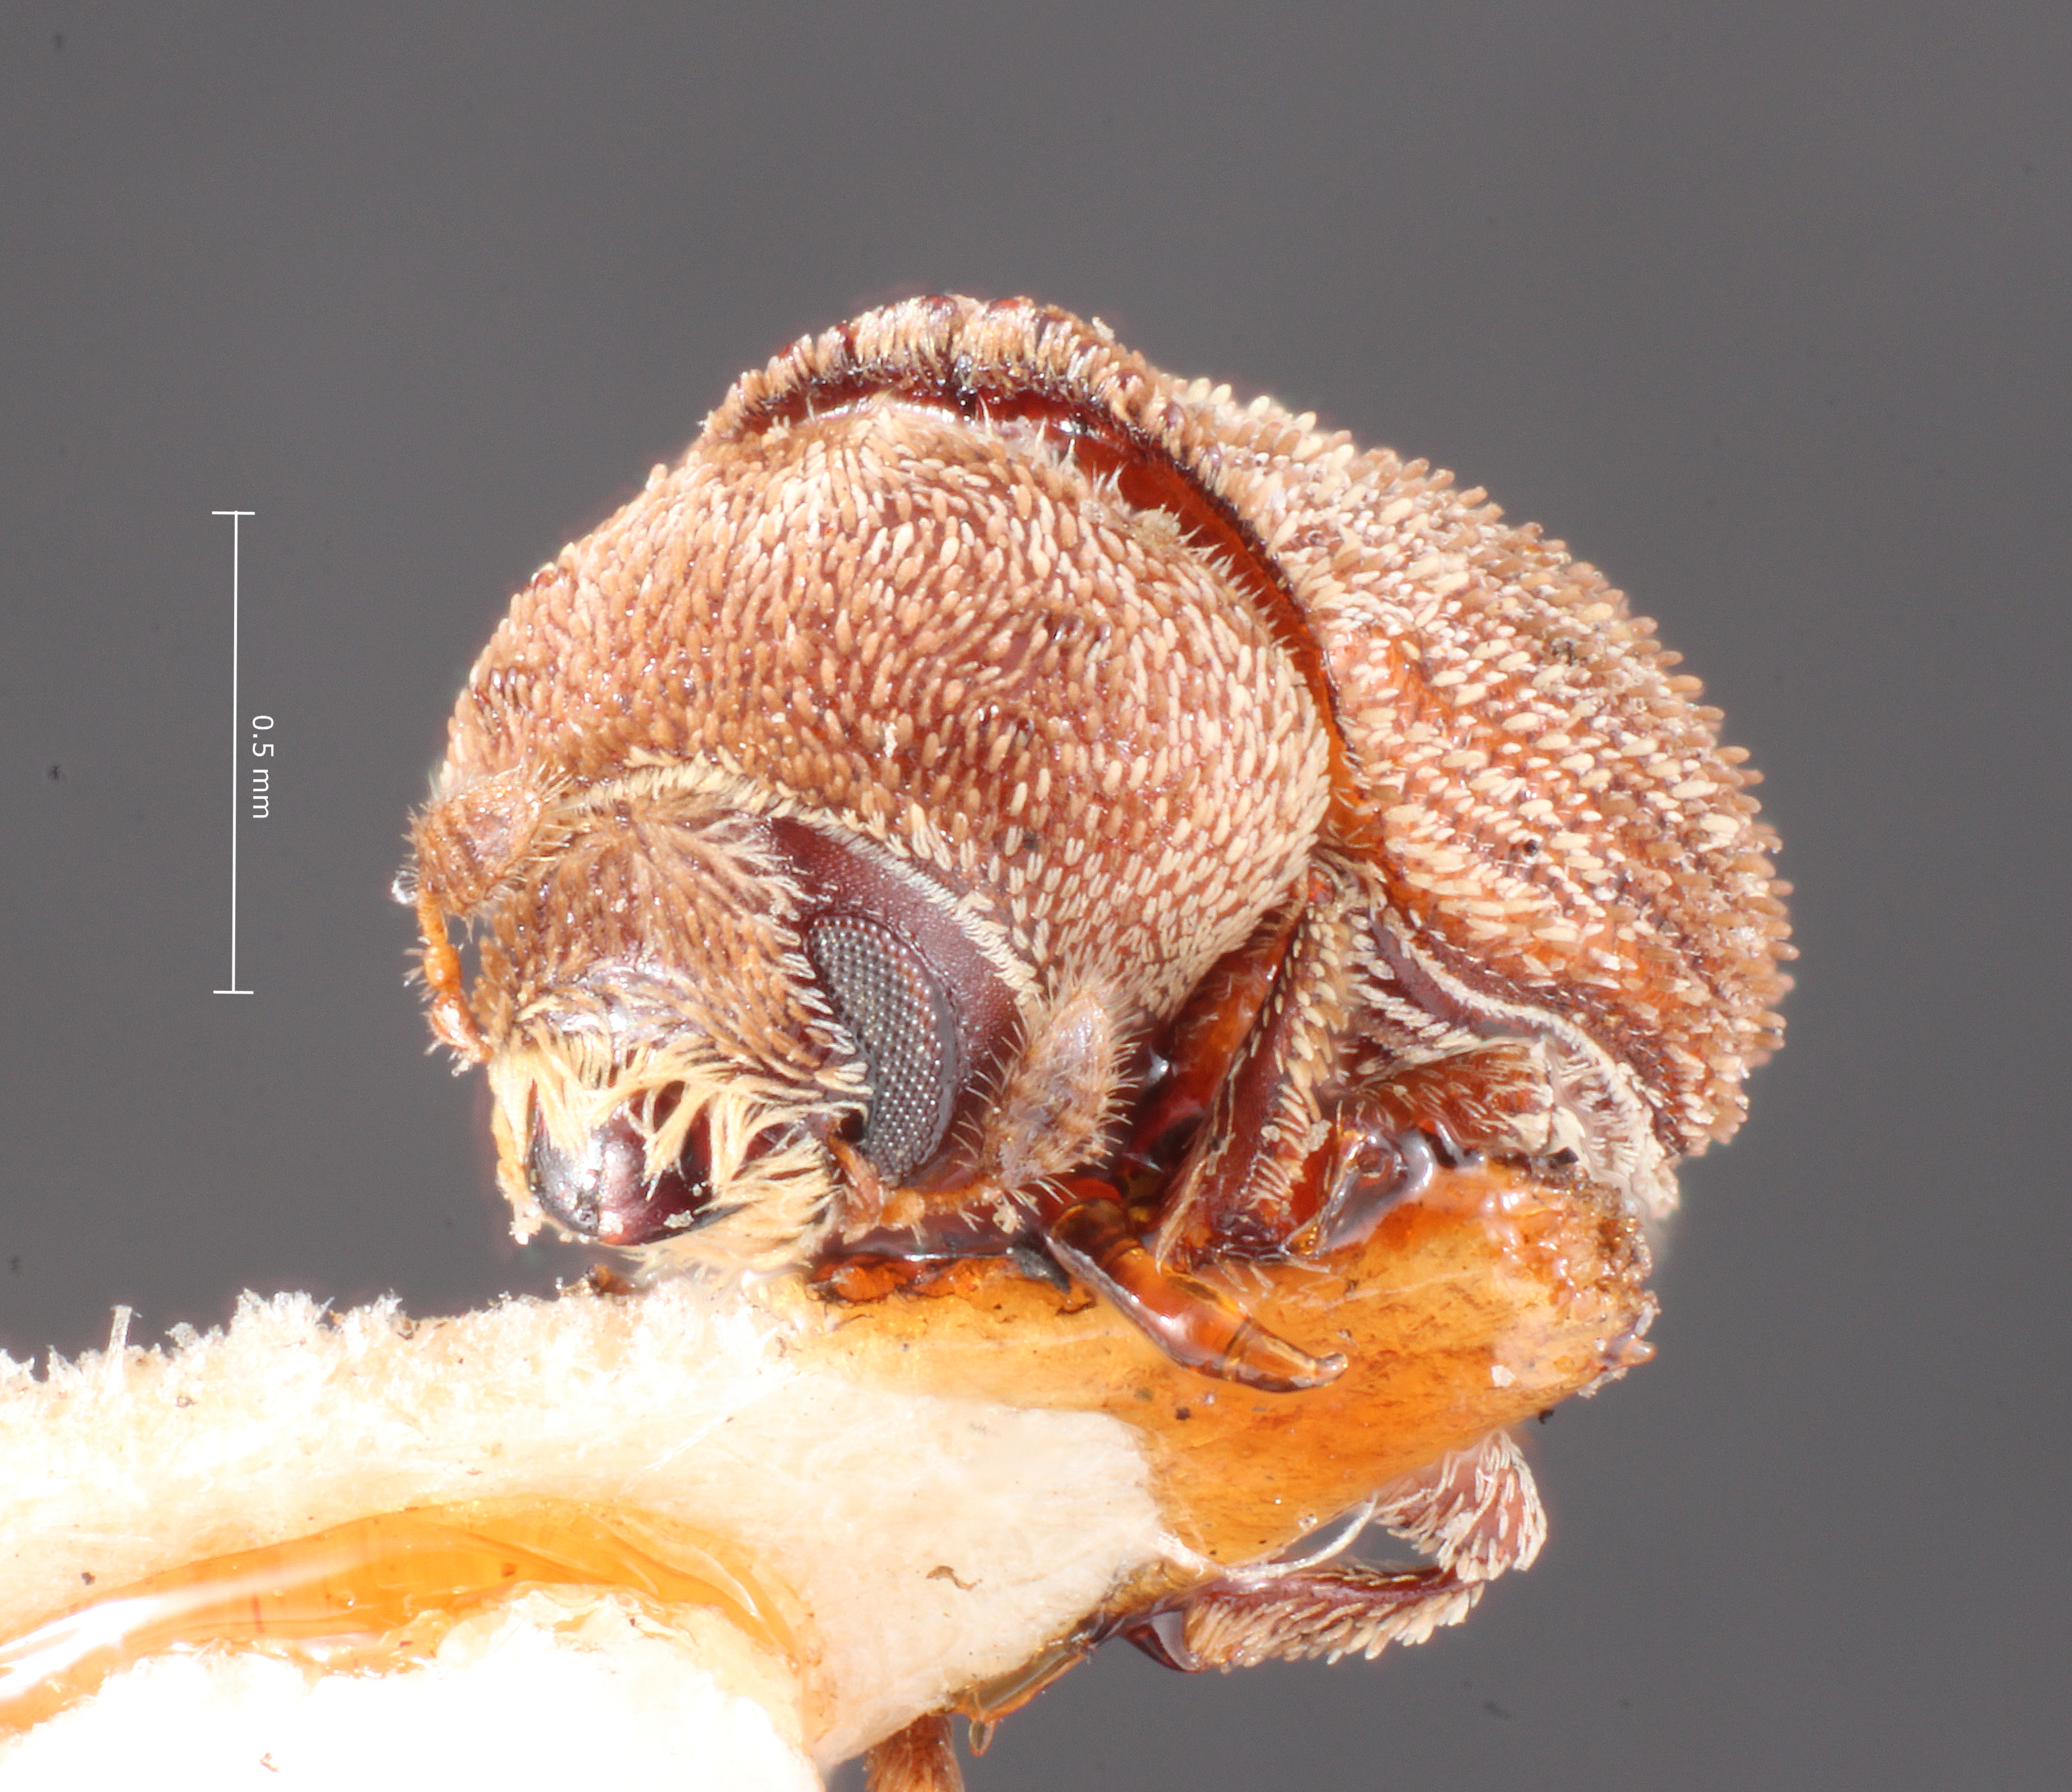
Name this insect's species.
Renocis brunneus
